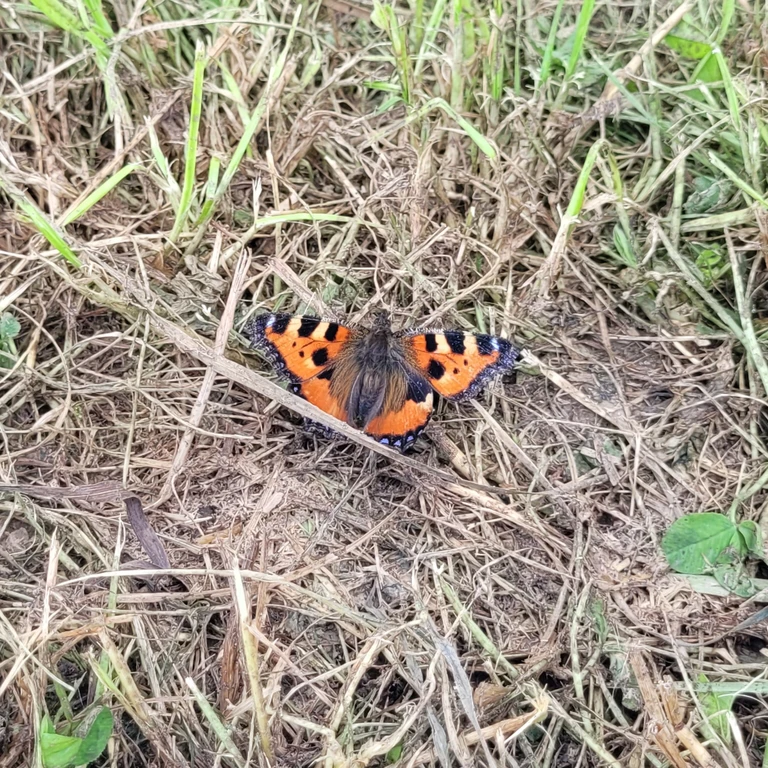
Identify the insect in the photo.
Aglais urticae
